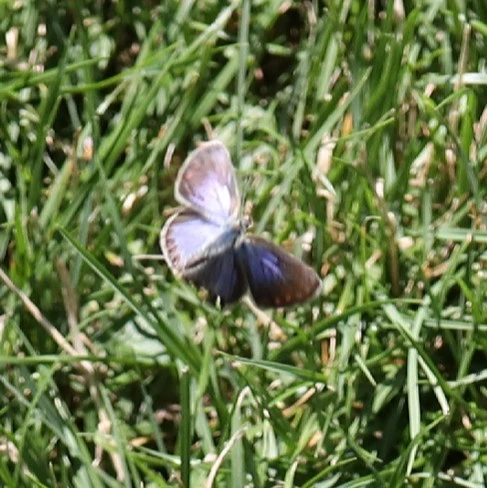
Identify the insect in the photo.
Polyommatus icarus
